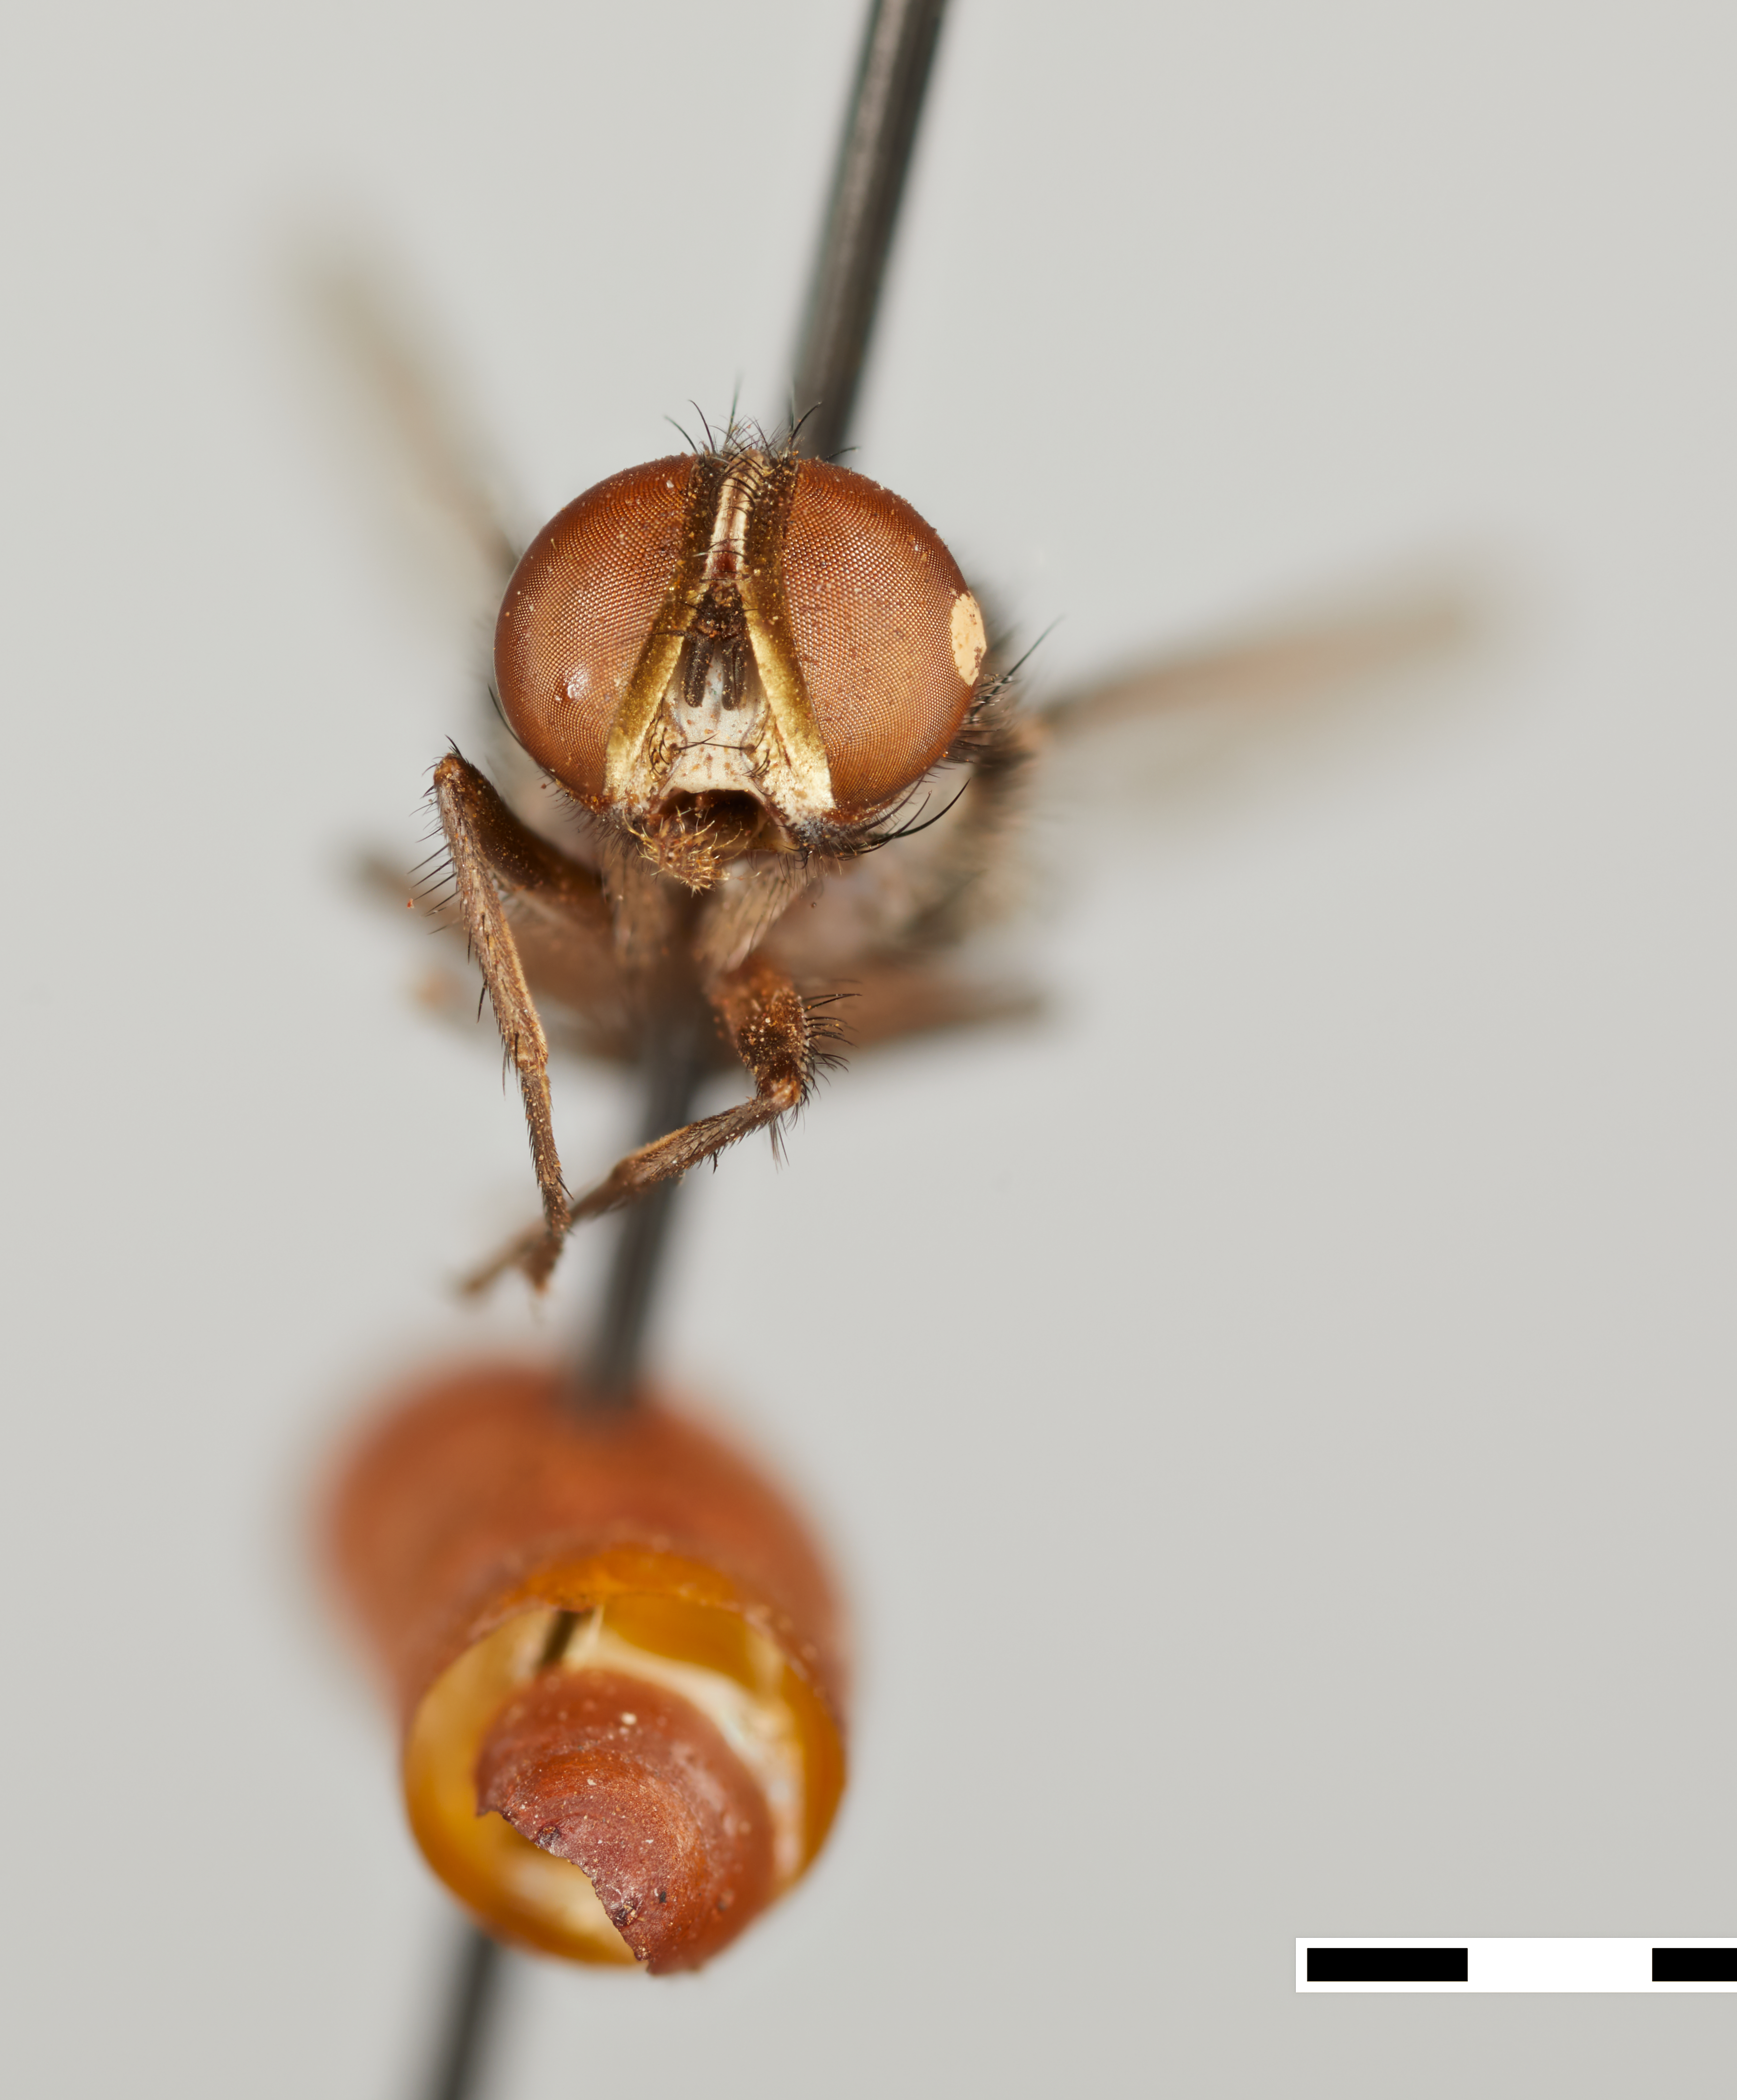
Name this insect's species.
Pachyophthalmus alienus
